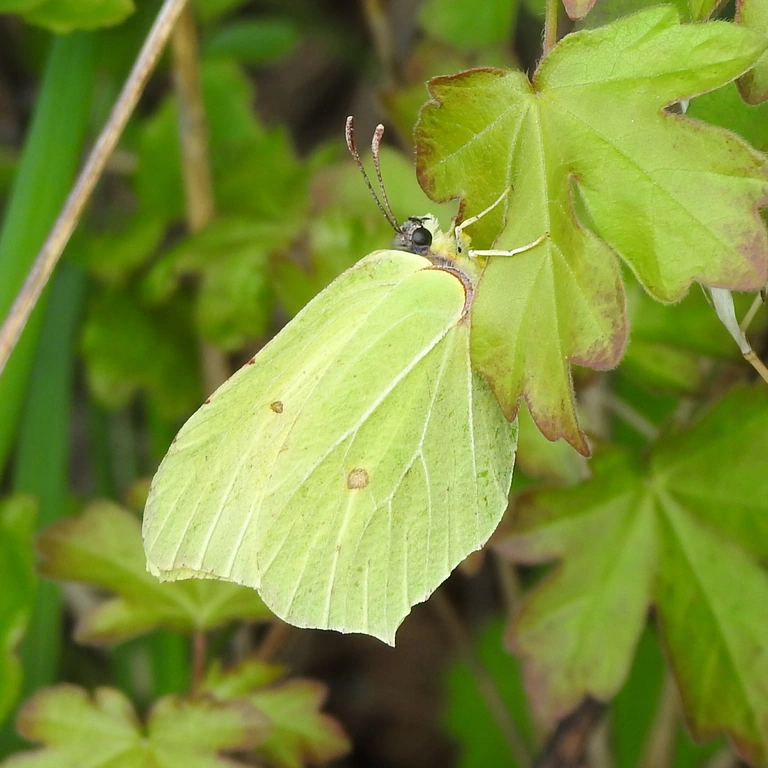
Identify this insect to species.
Gonepteryx rhamni
